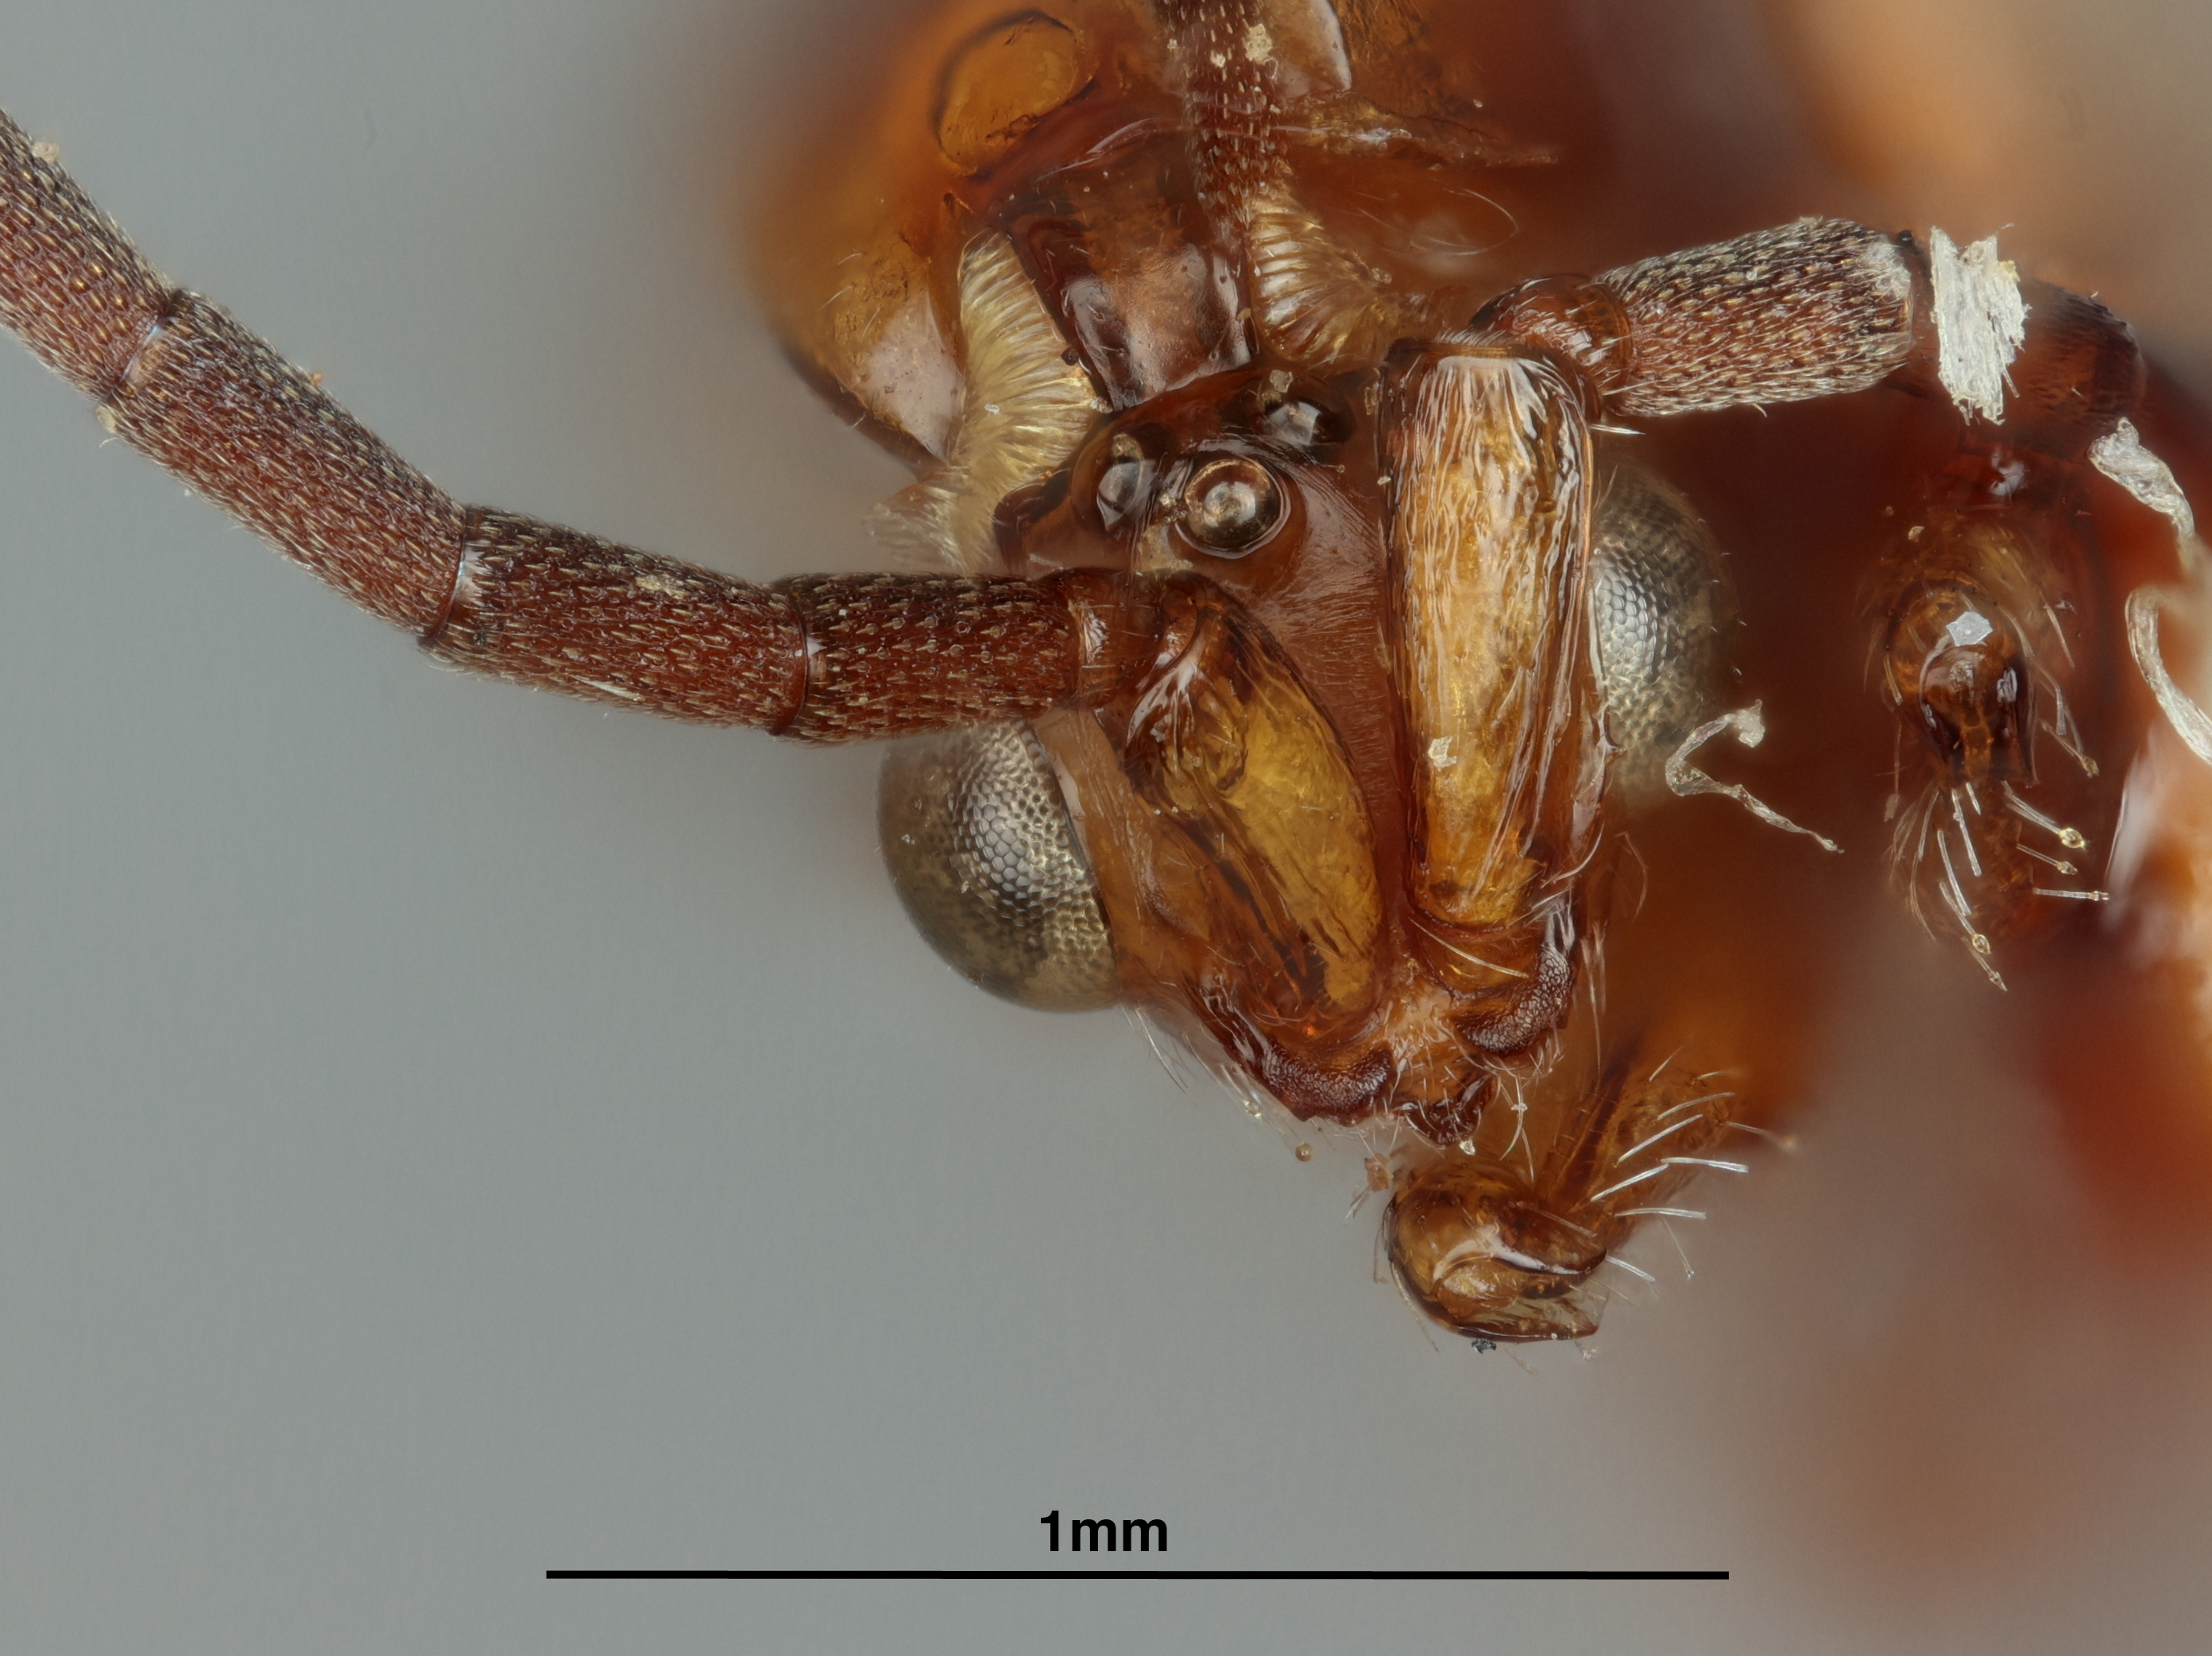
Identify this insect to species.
Loboscelidea scutellata
